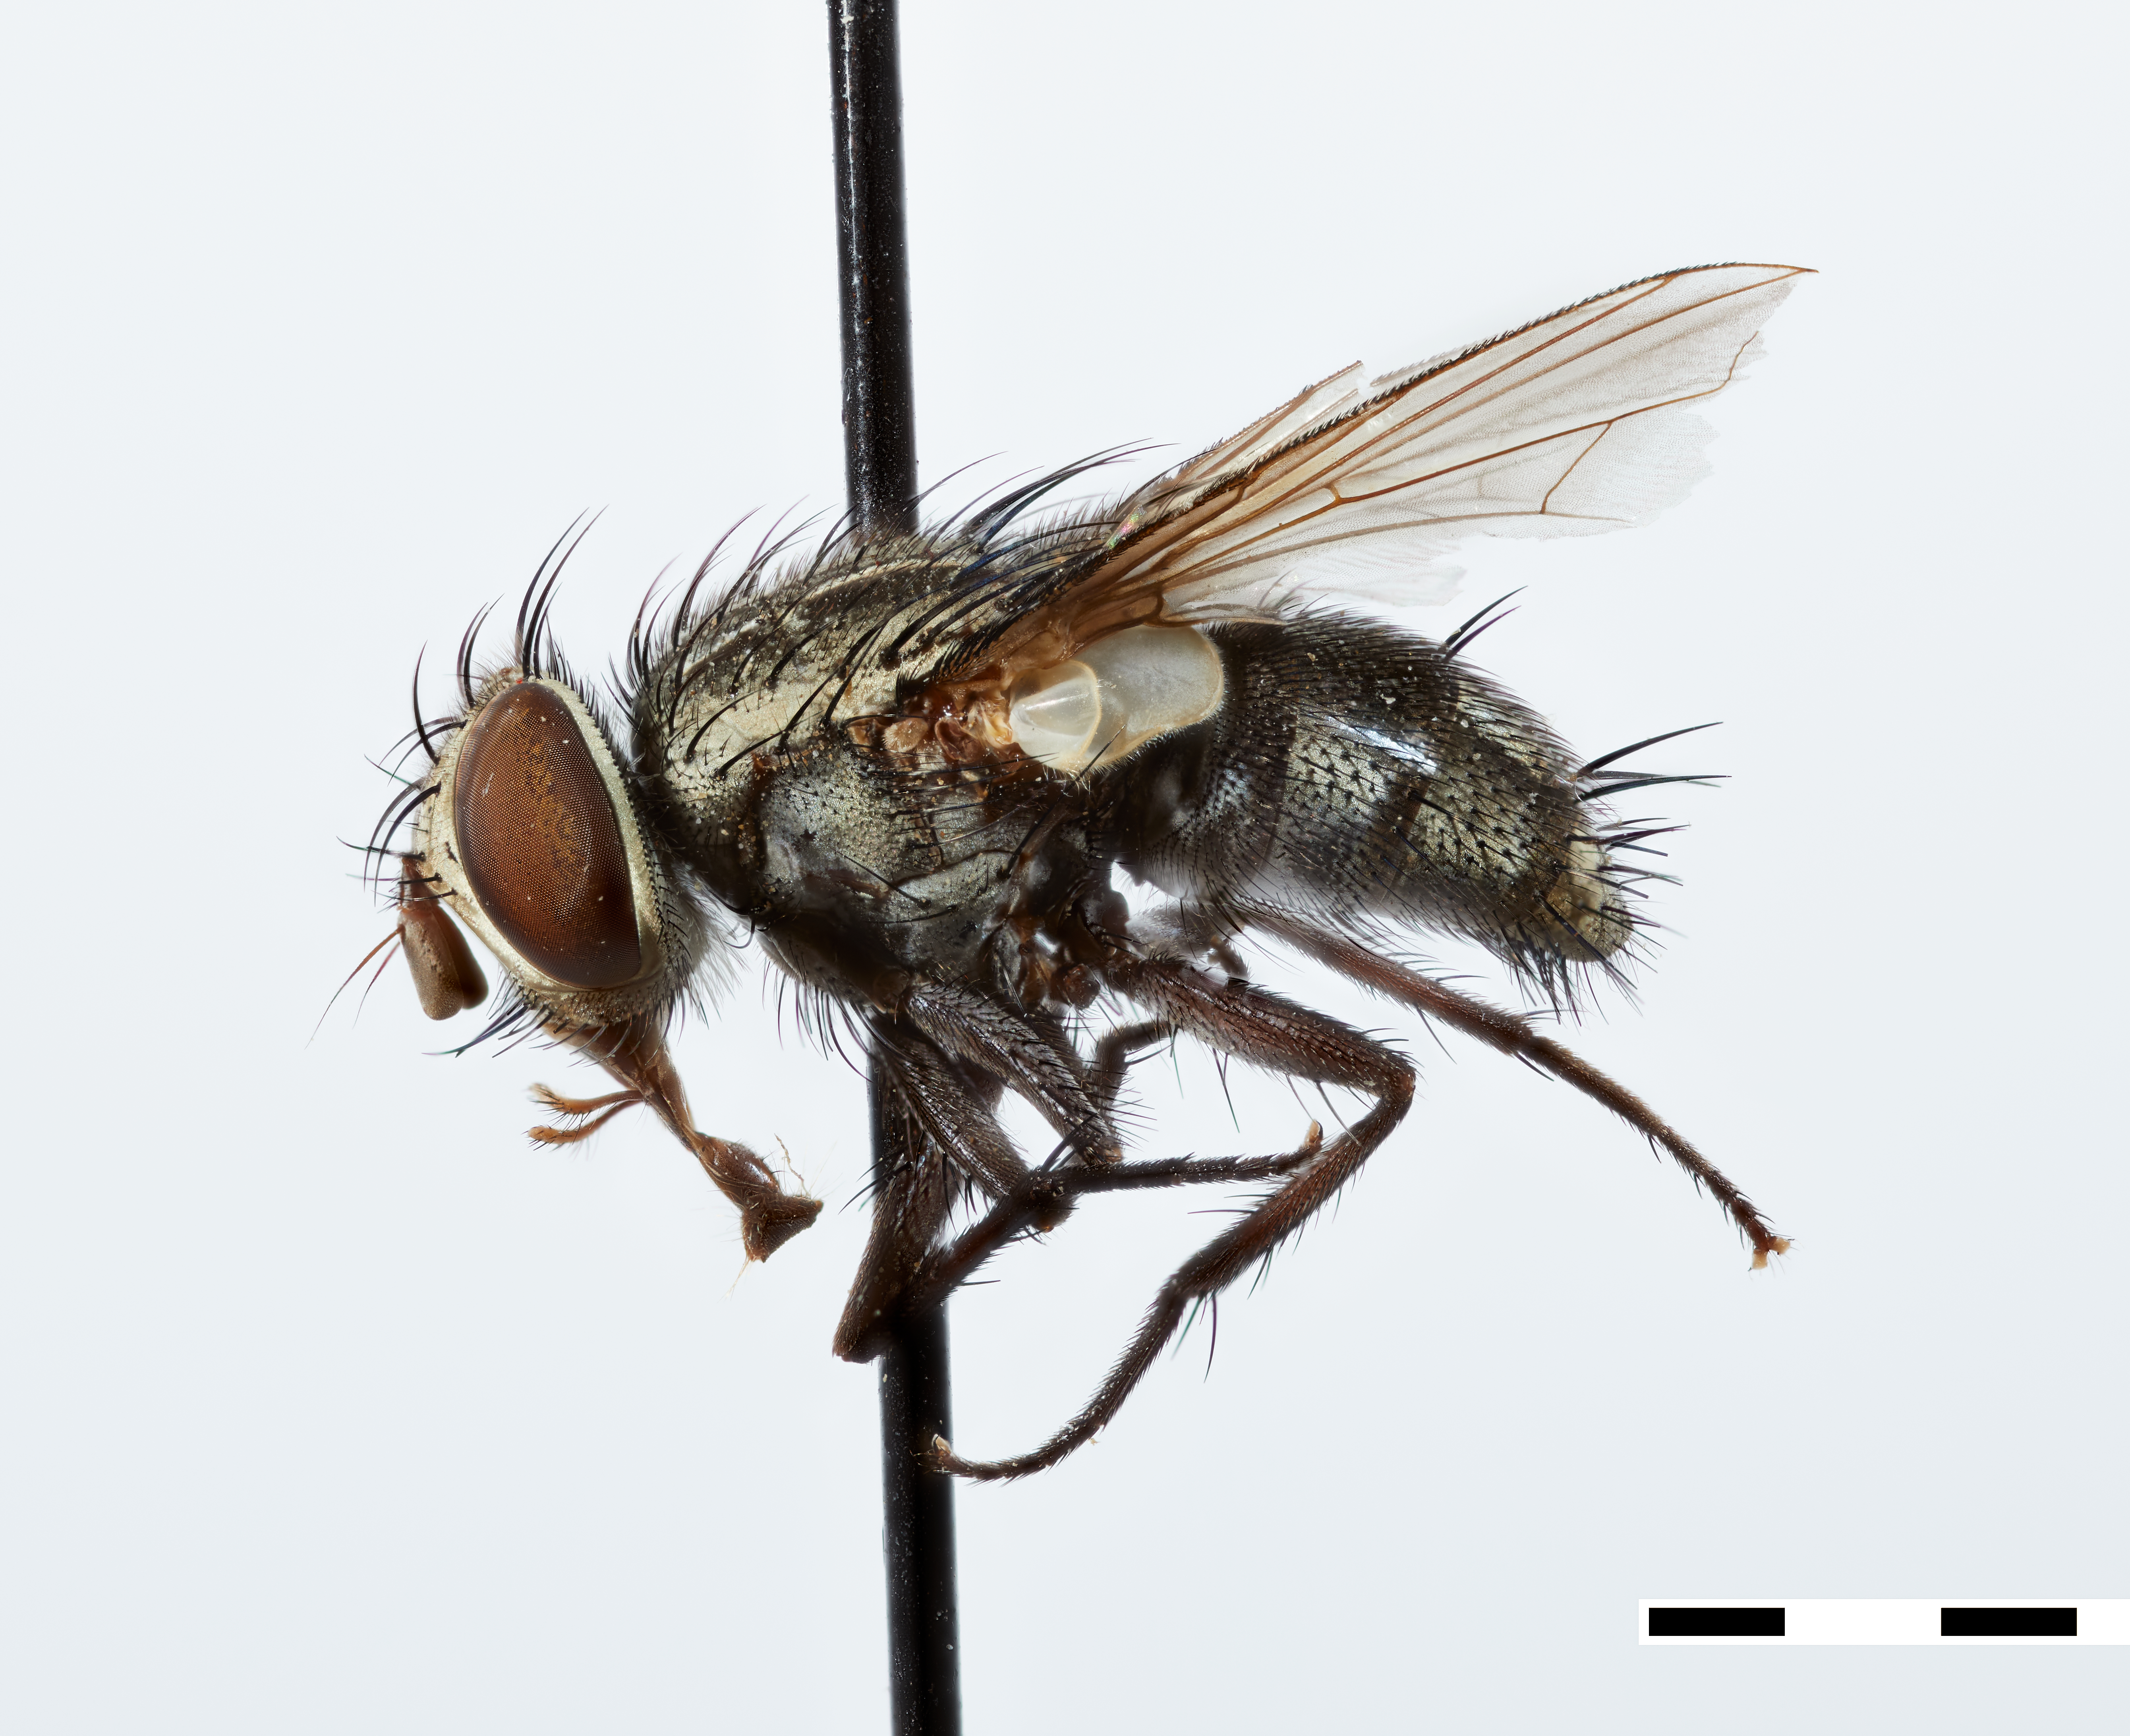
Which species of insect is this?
Anazygosturmia macarensis
